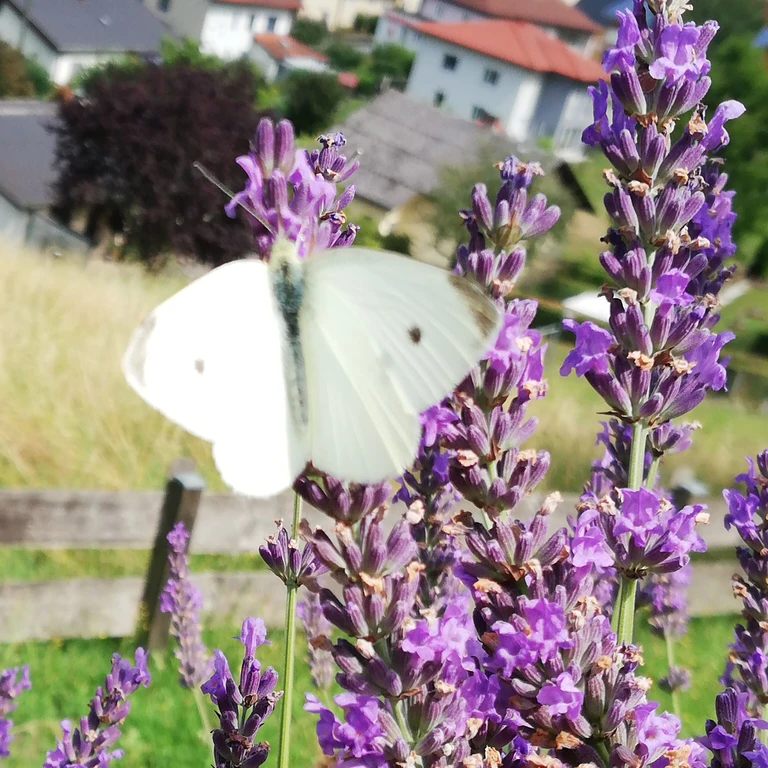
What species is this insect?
Pieris rapae
